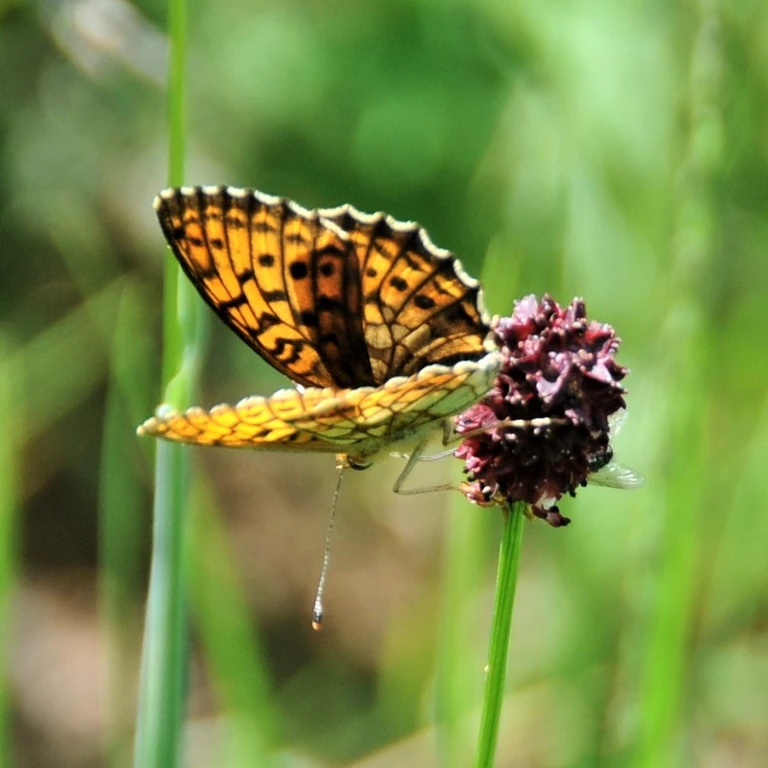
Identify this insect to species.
Brenthis ino
